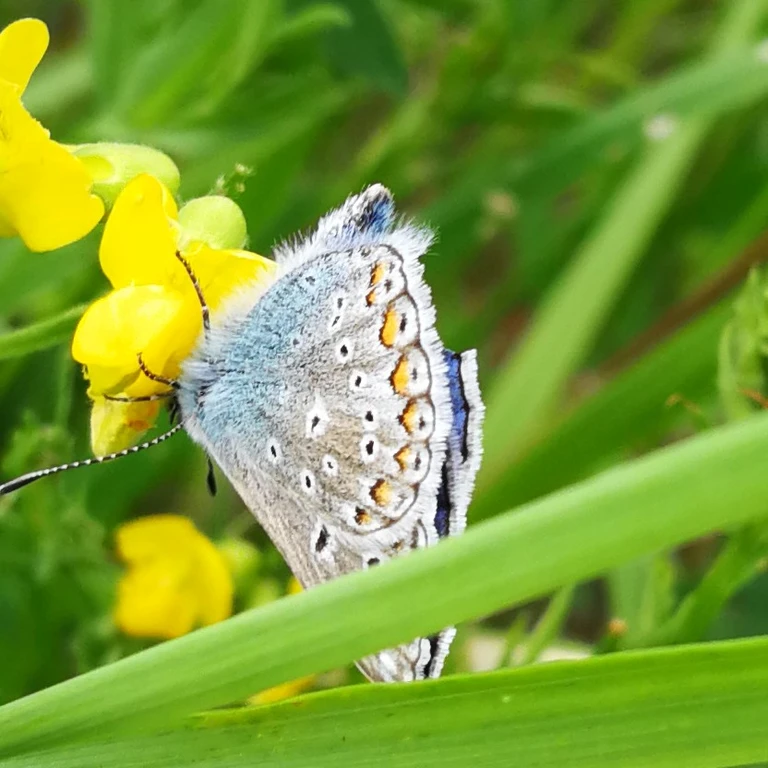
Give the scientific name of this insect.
Polyommatus icarus
